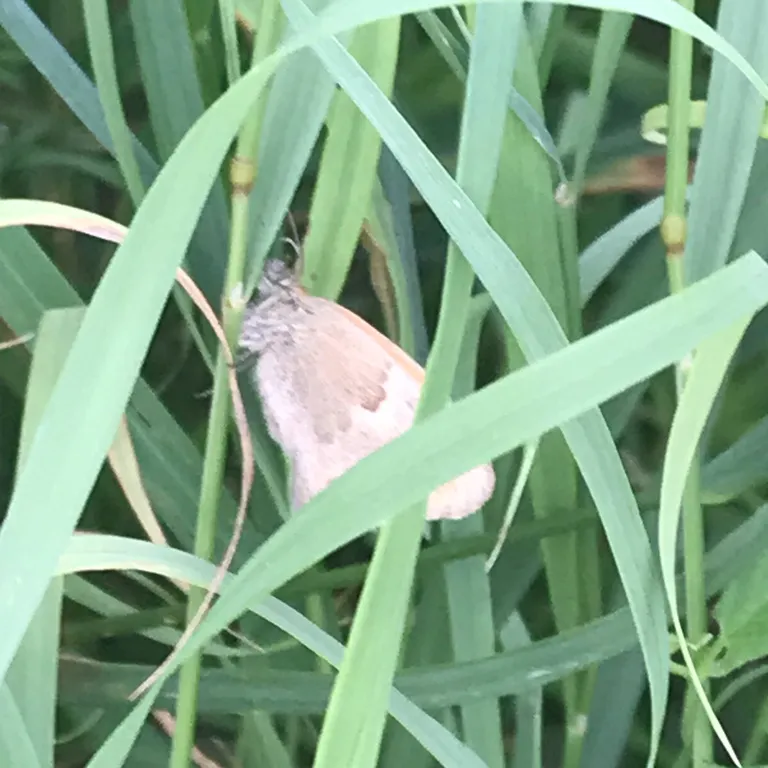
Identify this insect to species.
Coenonympha pamphilus
